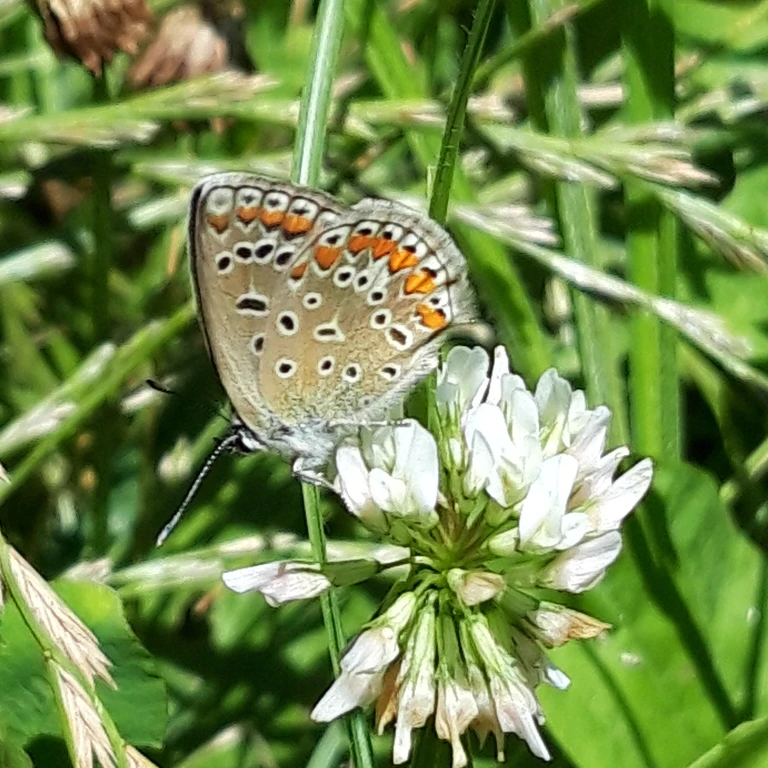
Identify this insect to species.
Polyommatus icarus
